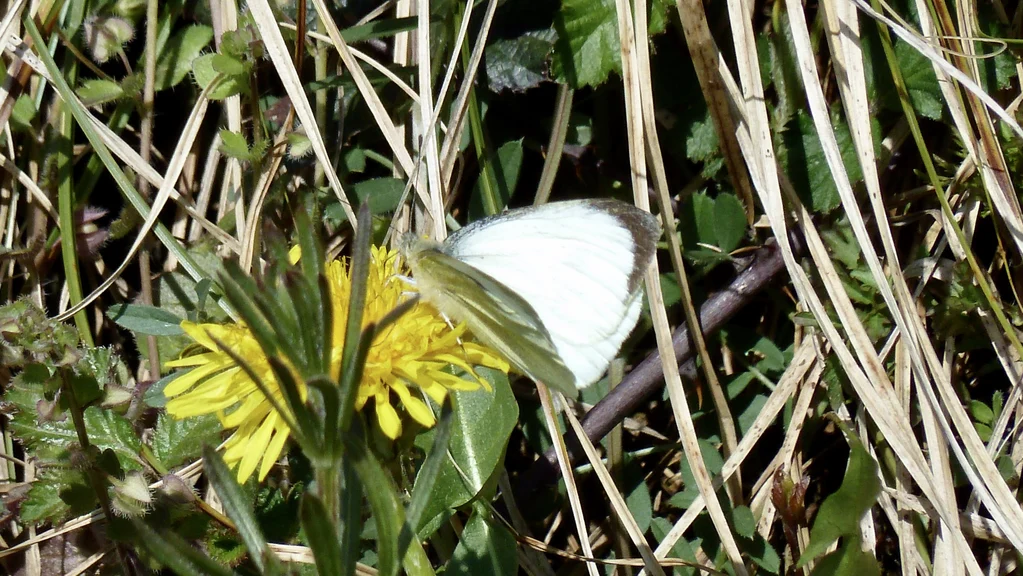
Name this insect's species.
Pieris brassicae
